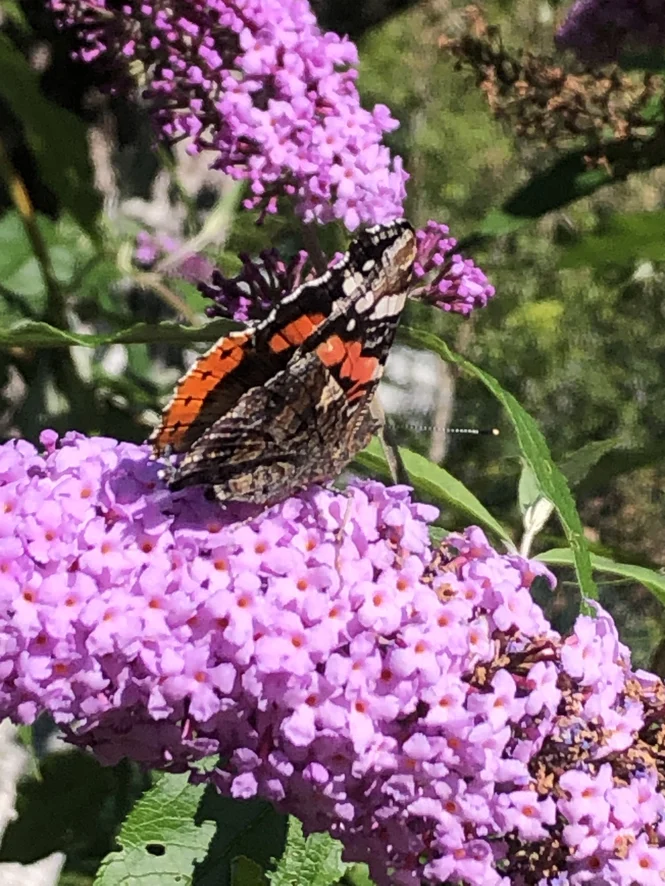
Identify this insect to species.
Vanessa atalanta
